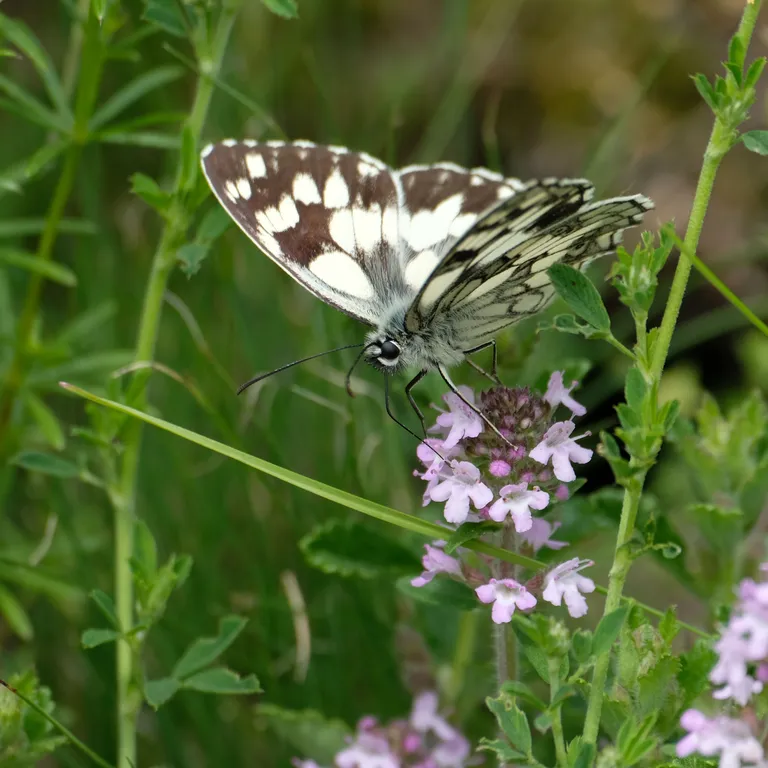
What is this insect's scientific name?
Melanargia galathea
